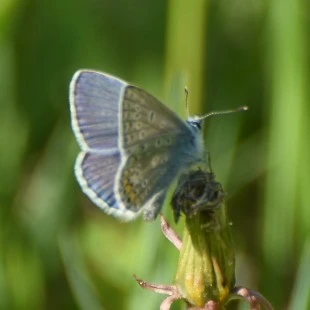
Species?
Polyommatus icarus
